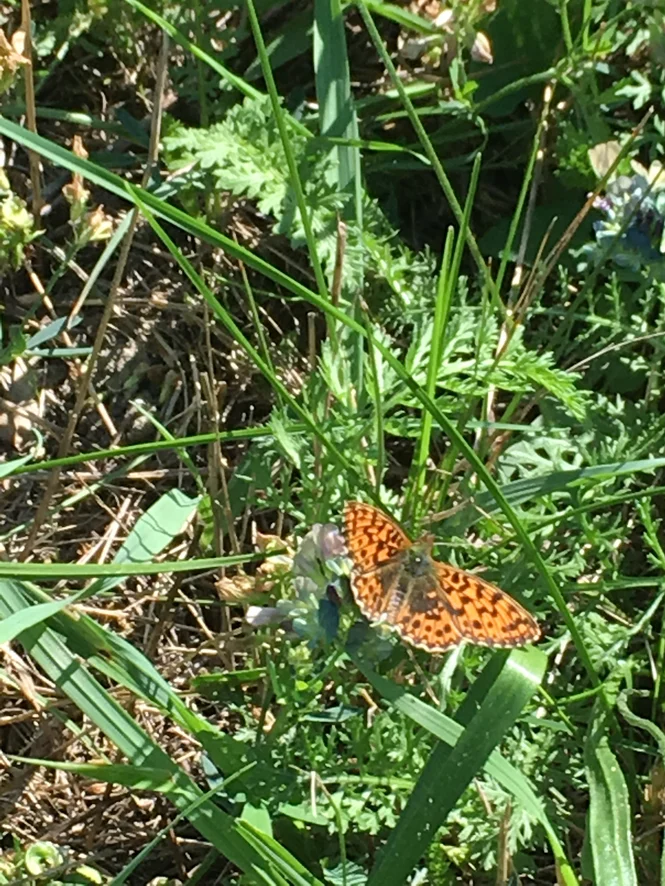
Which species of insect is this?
Boloria dia
